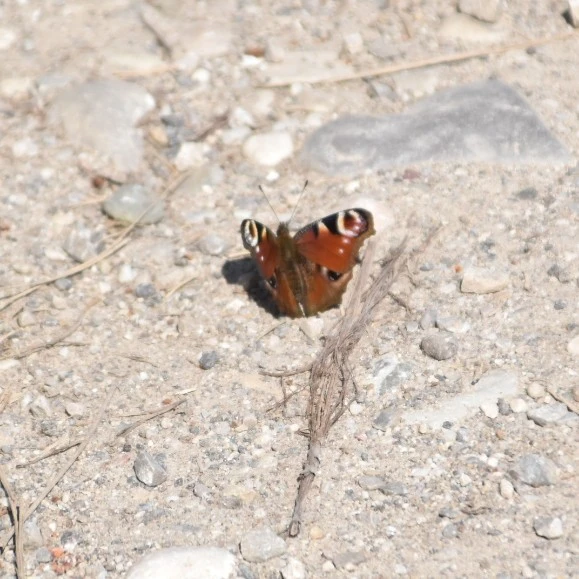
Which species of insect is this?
Aglais io
